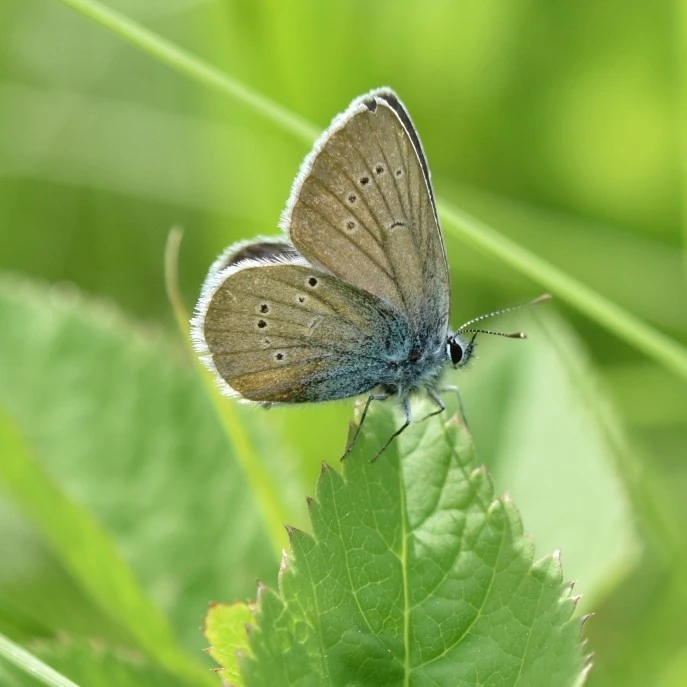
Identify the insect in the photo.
Cyaniris semiargus
